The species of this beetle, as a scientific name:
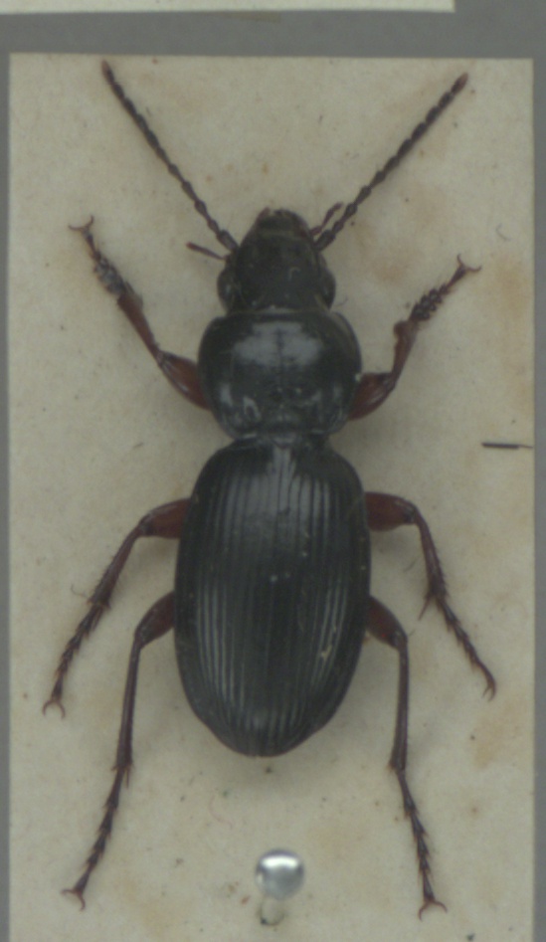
Pterostichus madidus
